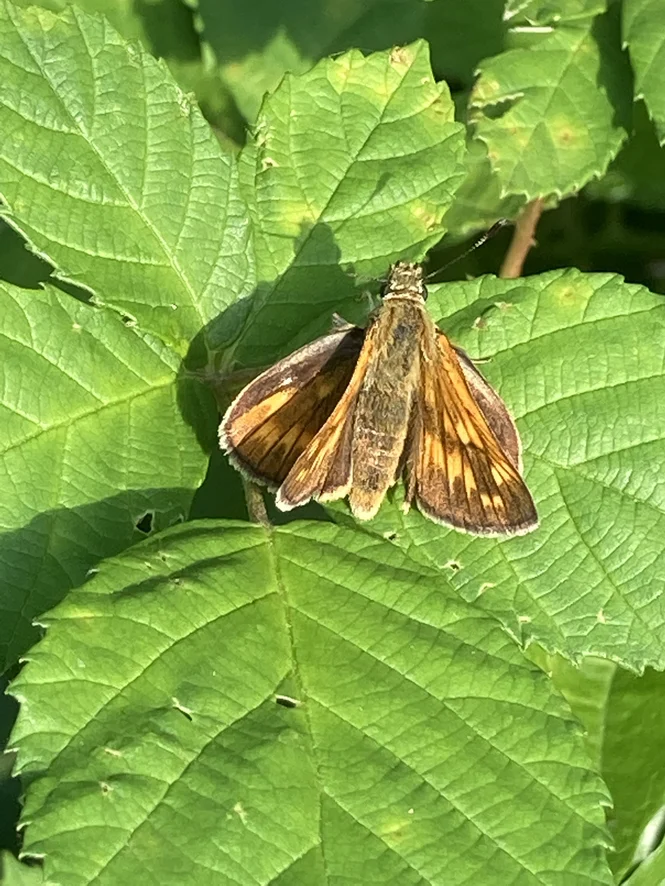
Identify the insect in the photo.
Ochlodes sylvanus (also Ochlodes venata)
